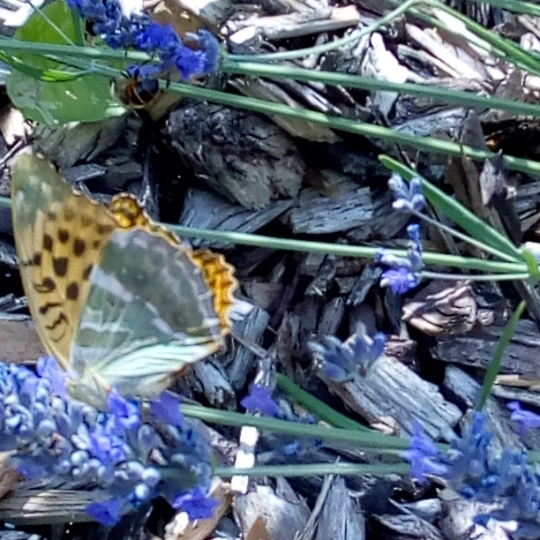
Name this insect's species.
Argynnis paphia
